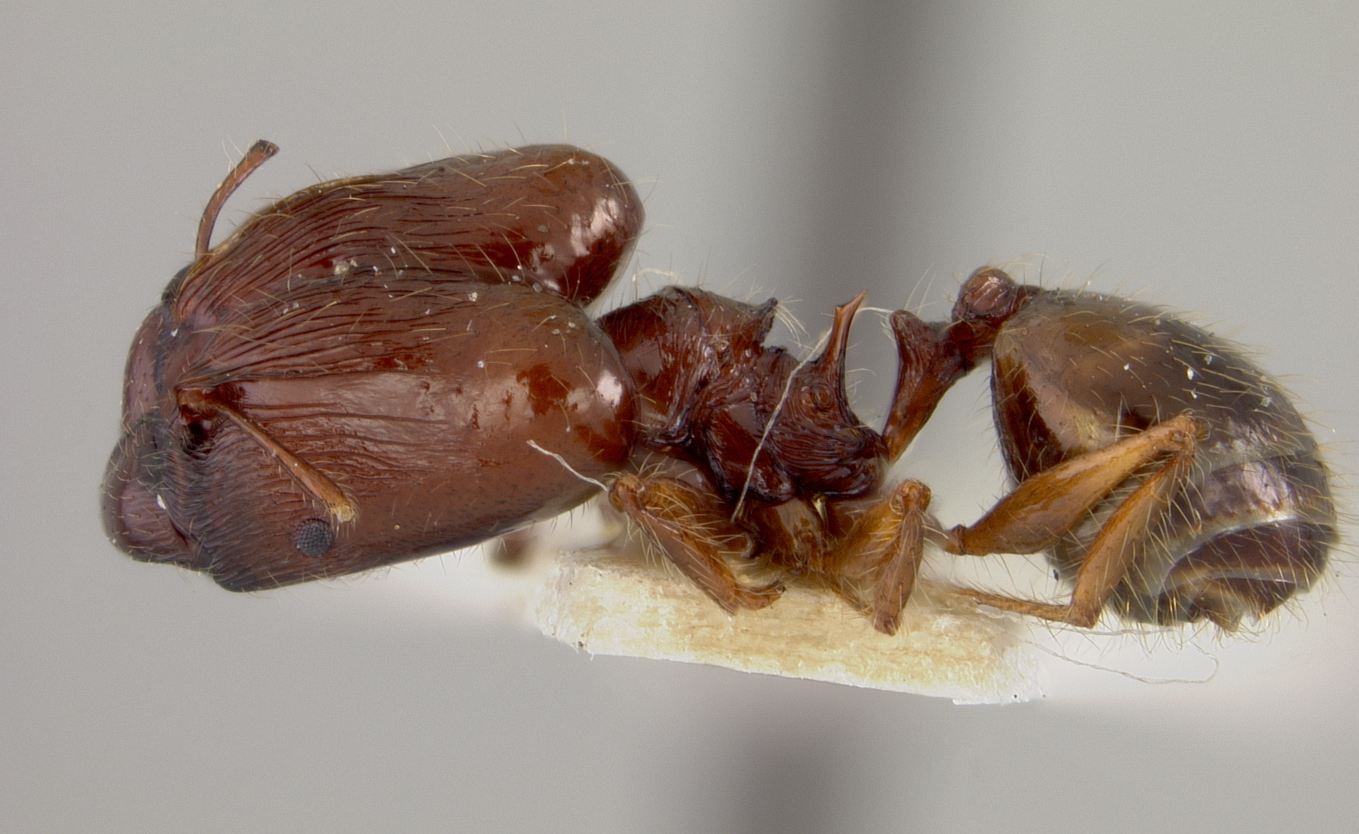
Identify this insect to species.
Pheidole colaensis
